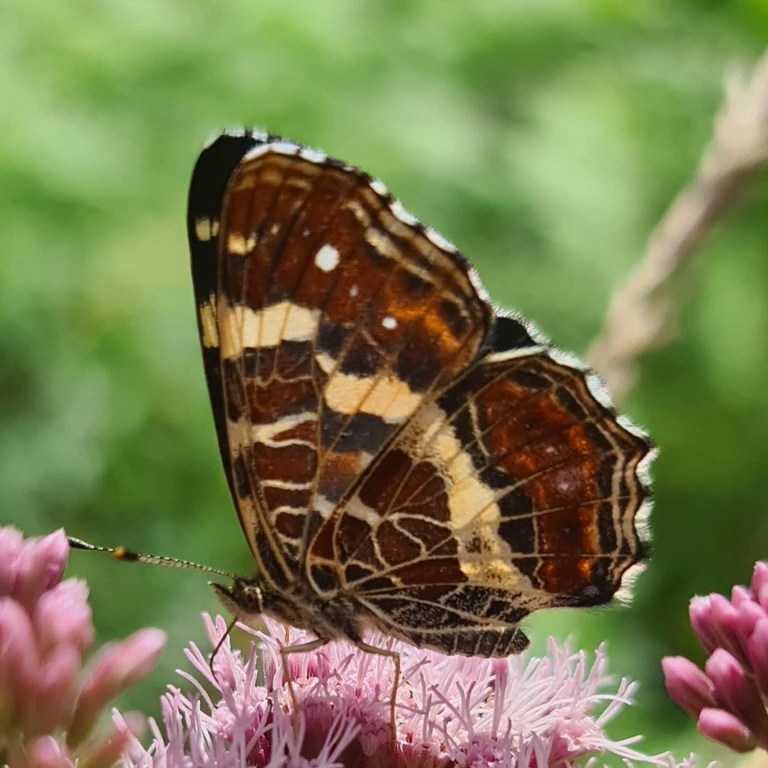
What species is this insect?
Araschnia levana
